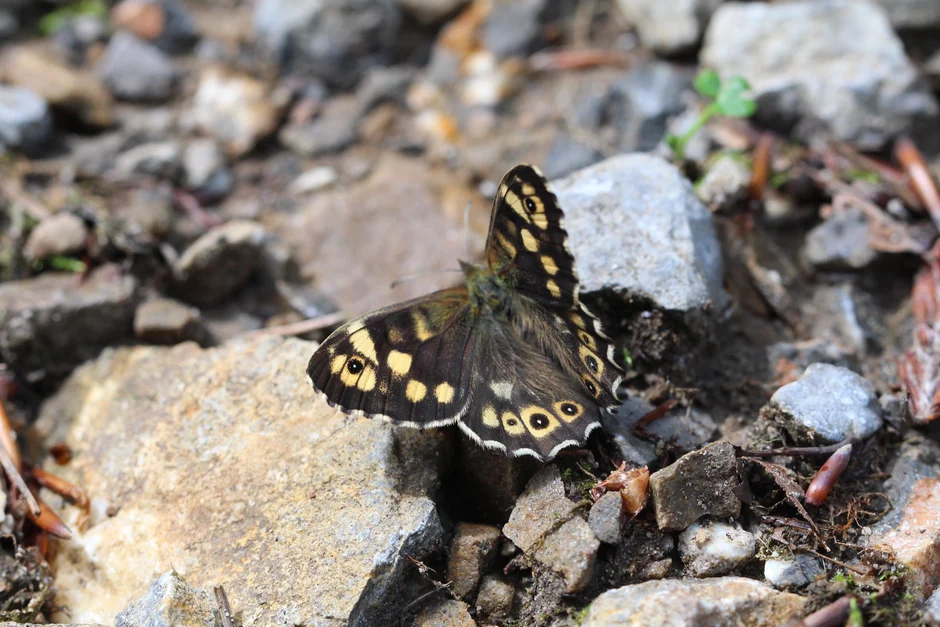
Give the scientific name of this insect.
Pararge aegeria
